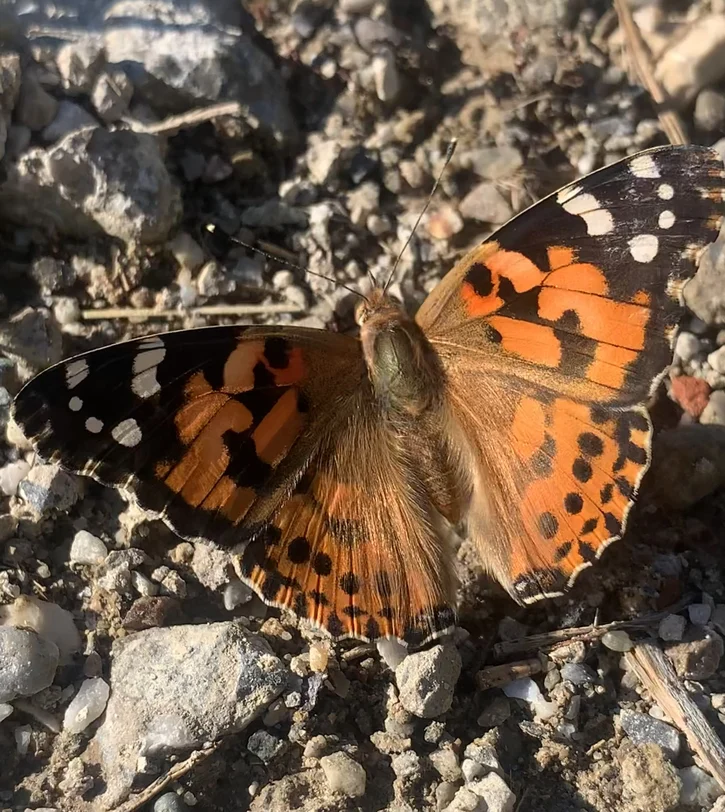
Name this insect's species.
Vanessa cardui
